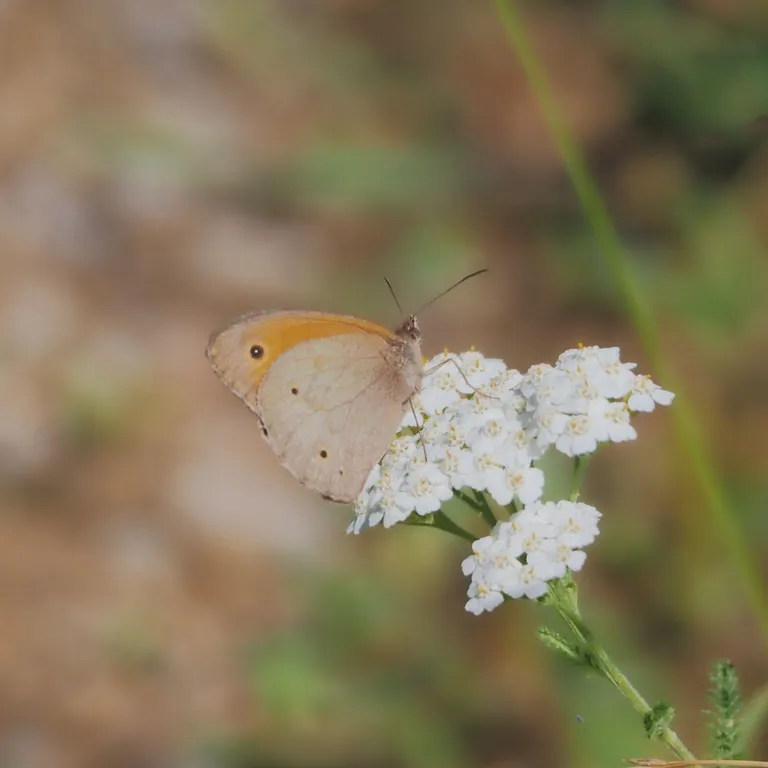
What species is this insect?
Maniola jurtina
